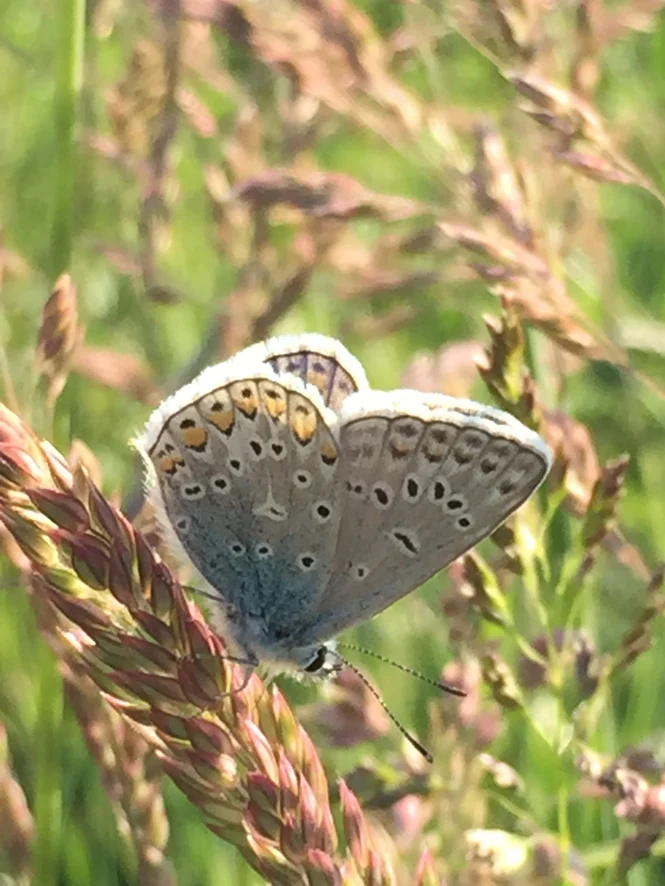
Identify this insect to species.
Polyommatus icarus
